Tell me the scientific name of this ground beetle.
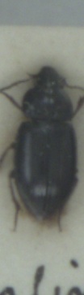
Amara infima
